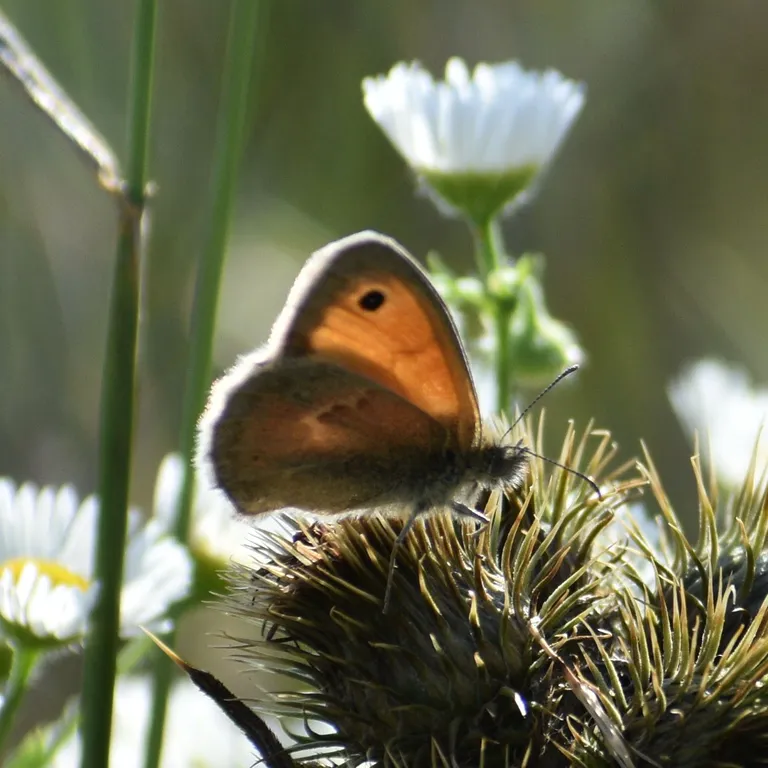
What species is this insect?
Coenonympha pamphilus
